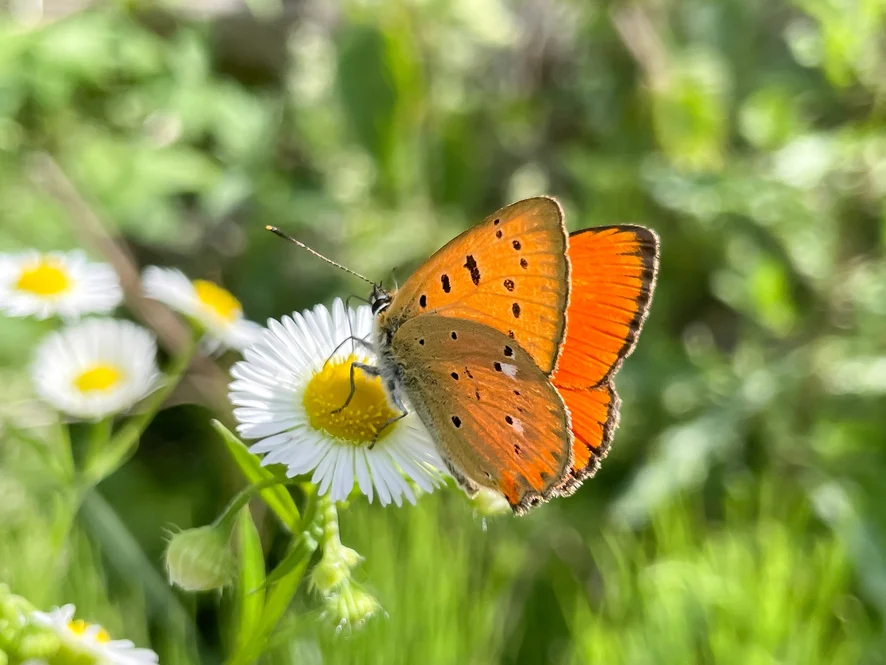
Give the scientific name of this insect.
Lycaena virgaureae
